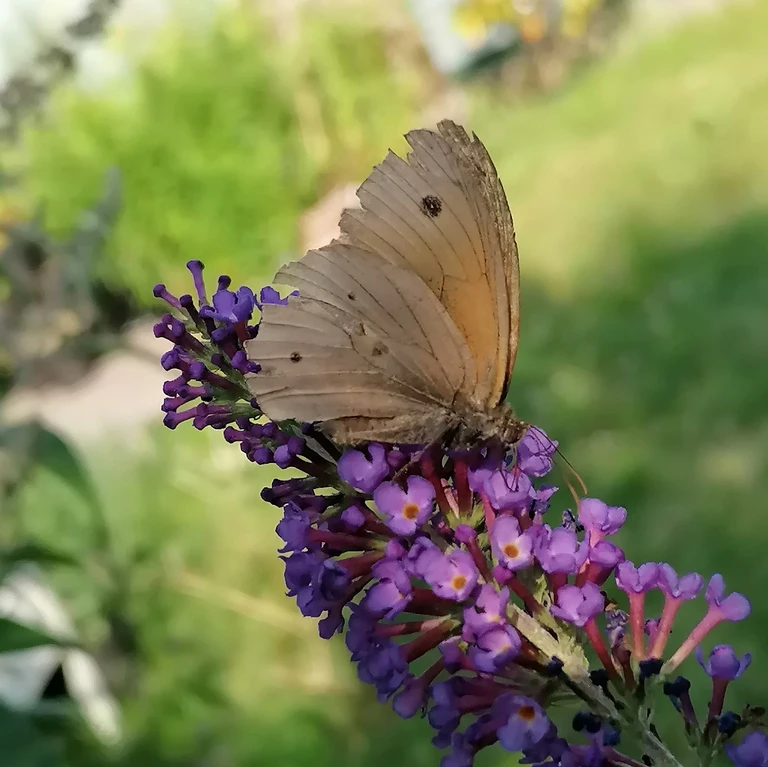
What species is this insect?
Maniola jurtina
